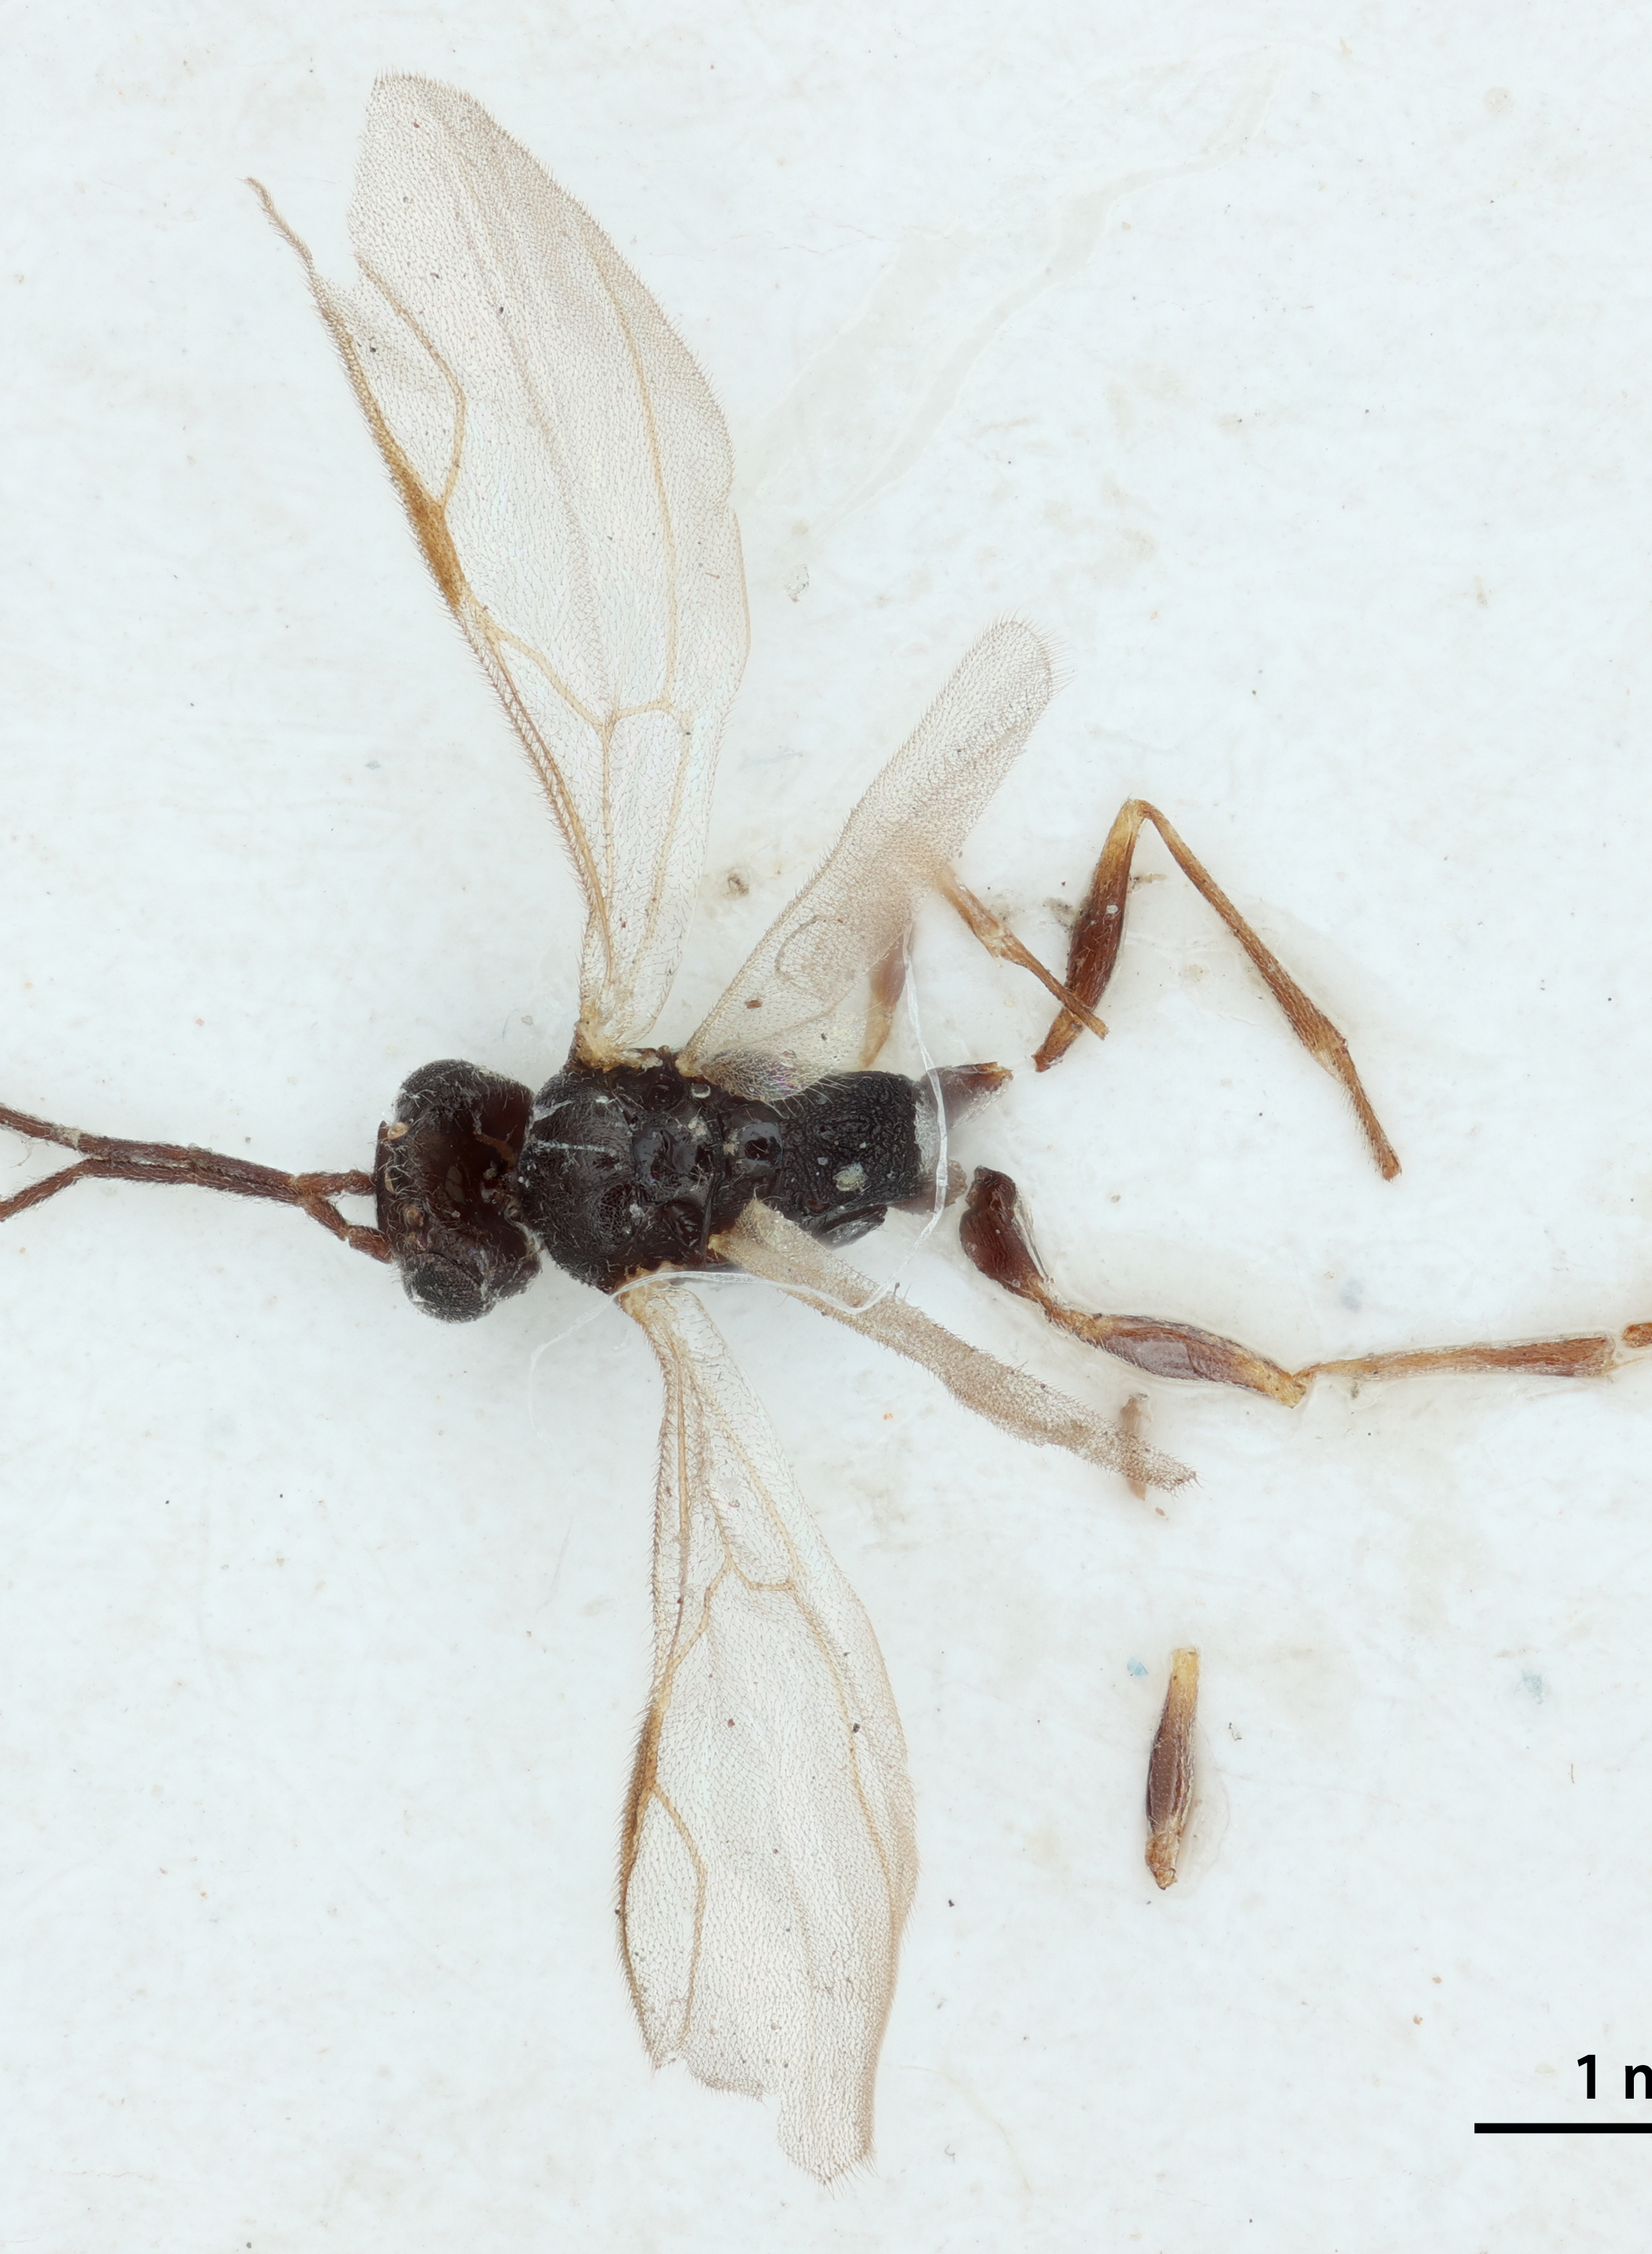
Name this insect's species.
Phobas longicornis
